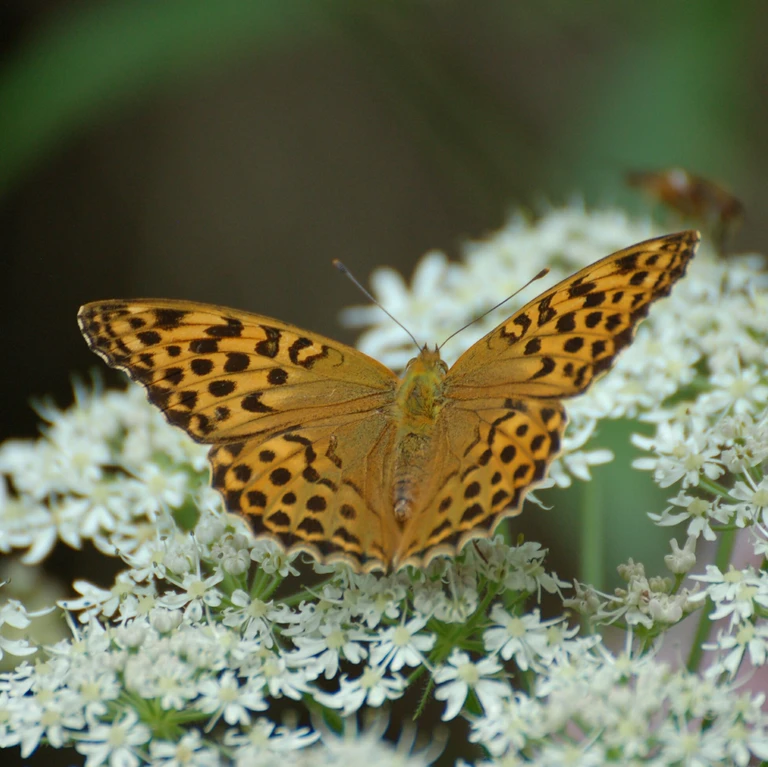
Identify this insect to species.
Argynnis paphia
